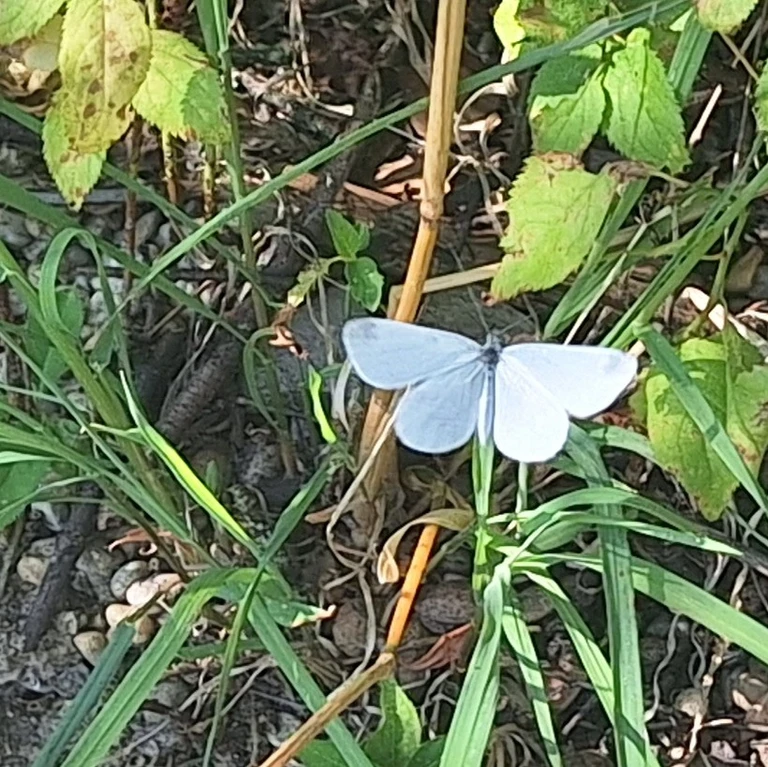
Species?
Leptidea sinapis/juvernica
